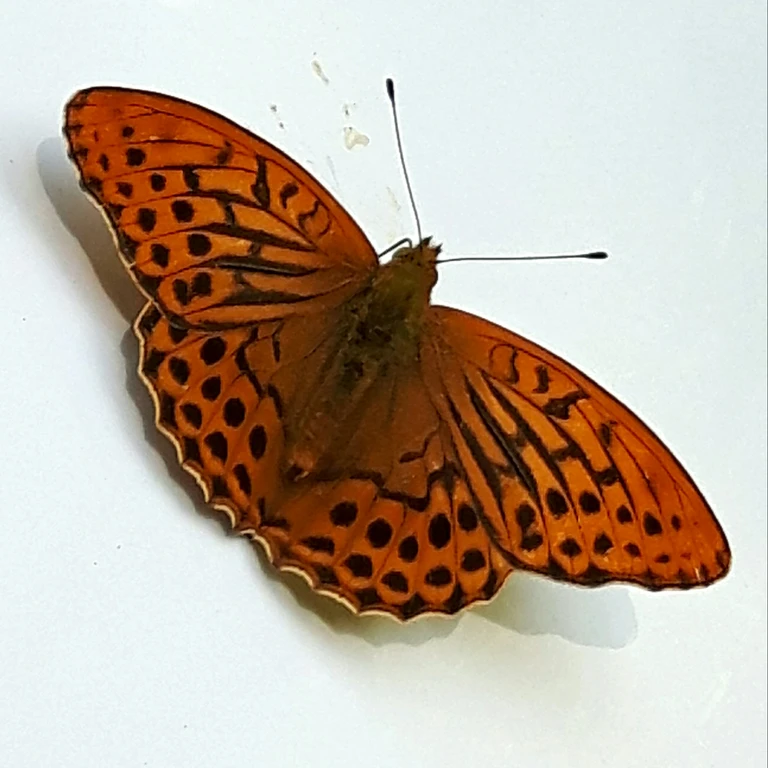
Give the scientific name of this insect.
Argynnis paphia
